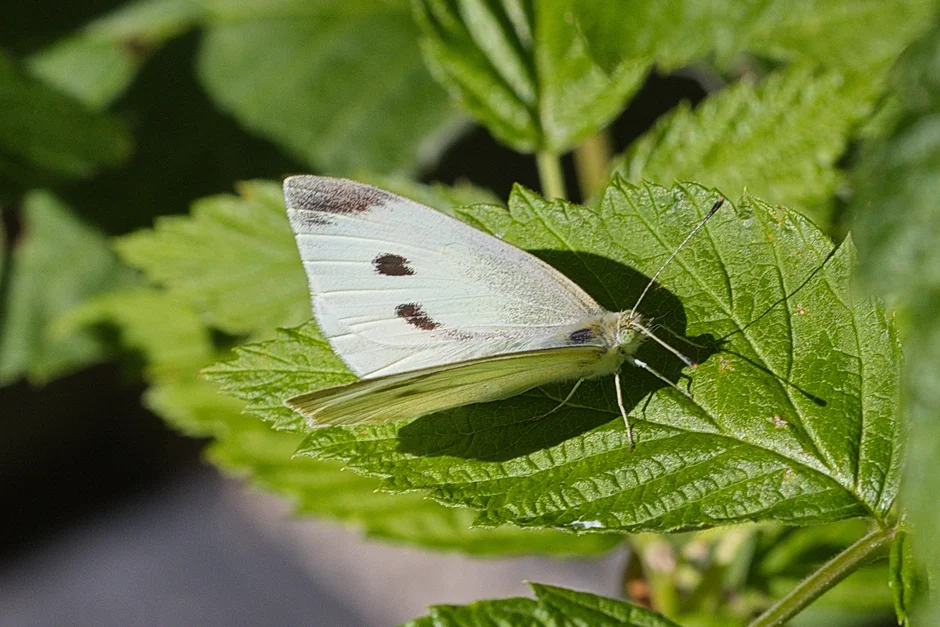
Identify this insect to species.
Pieris rapae
